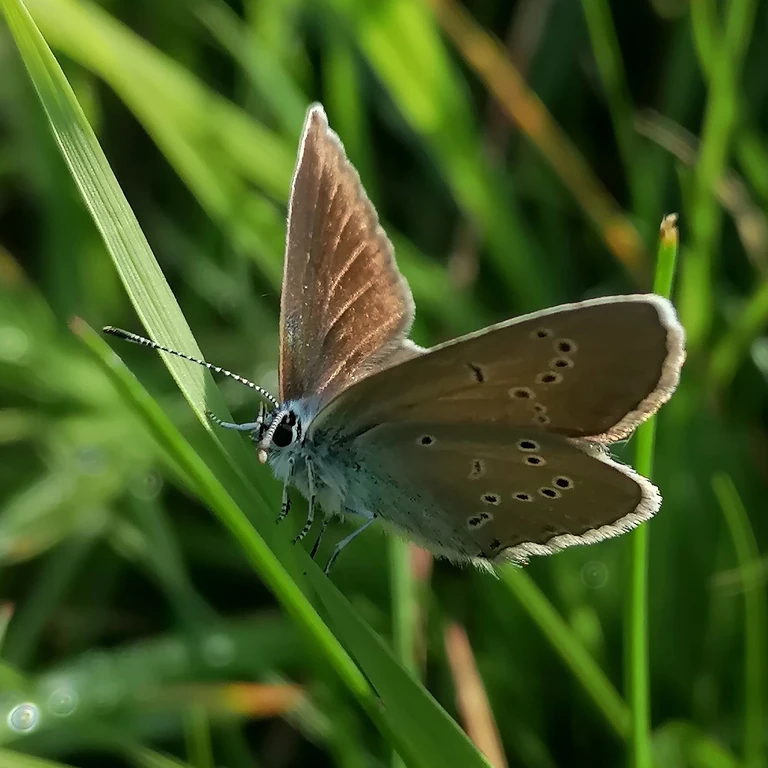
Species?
Cyaniris semiargus
